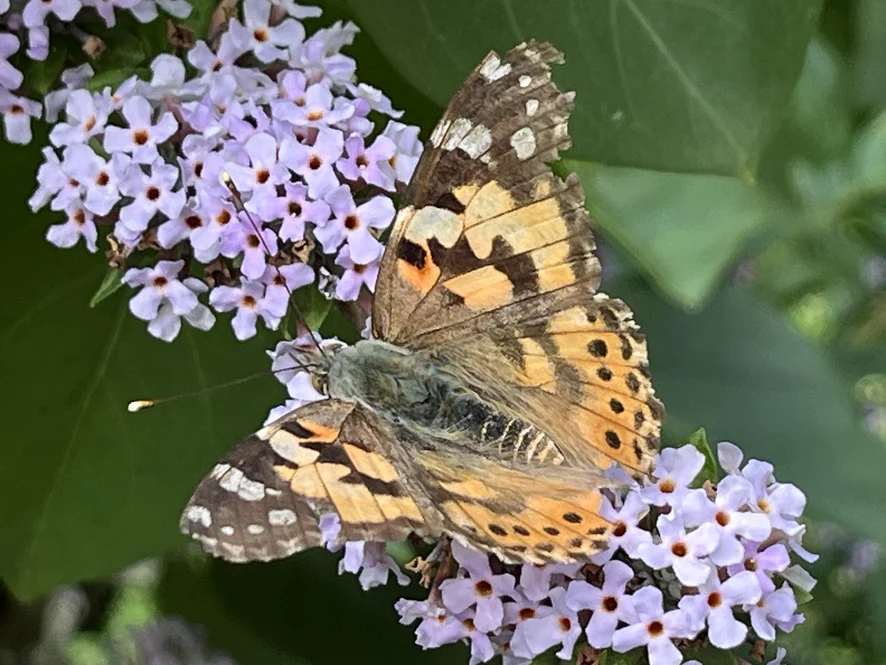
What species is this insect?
Vanessa cardui
